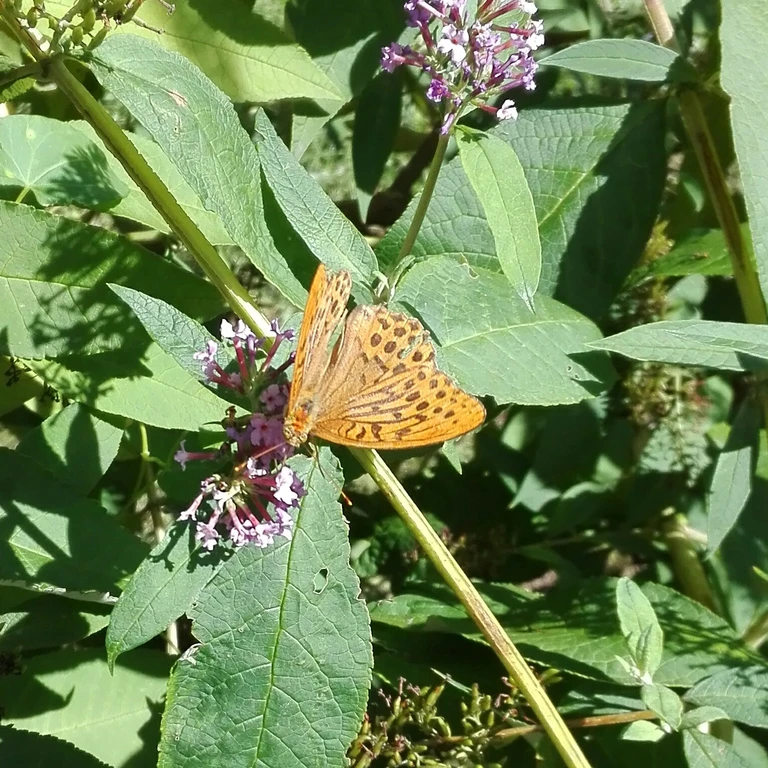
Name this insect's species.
Argynnis paphia
